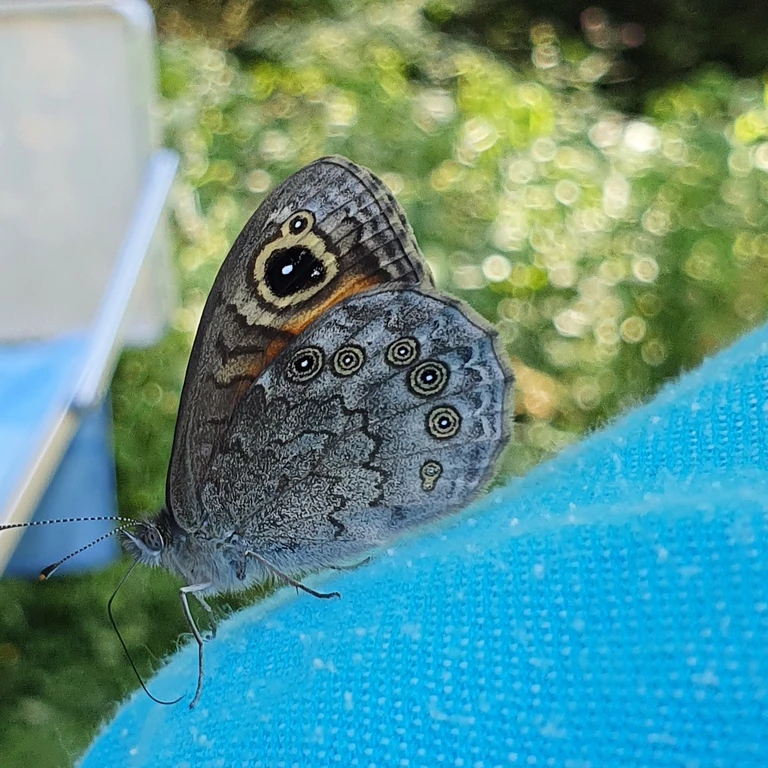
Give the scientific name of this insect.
Lasiommata maera (also Pararge maera)
